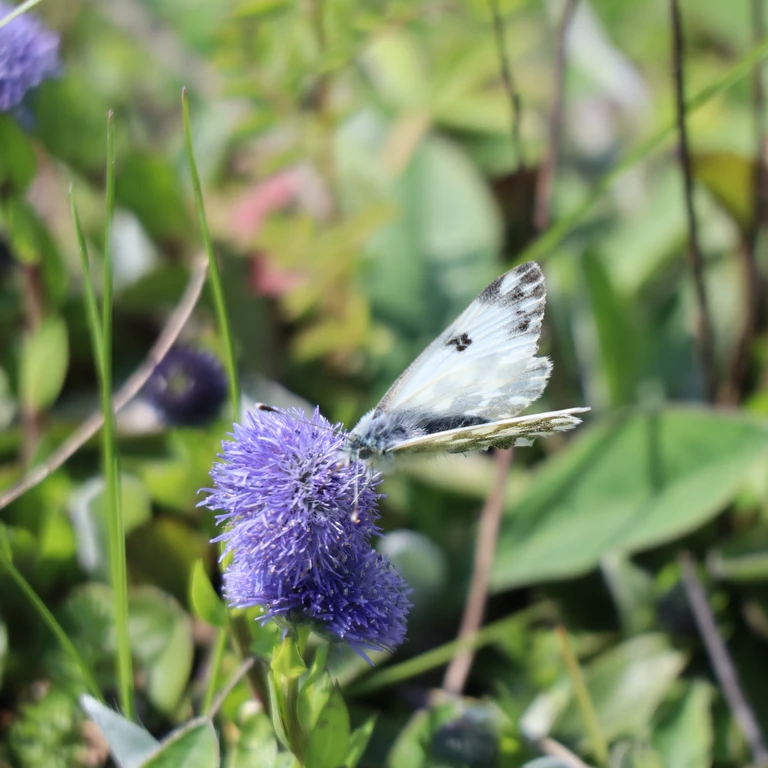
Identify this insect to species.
Pontia edusa
